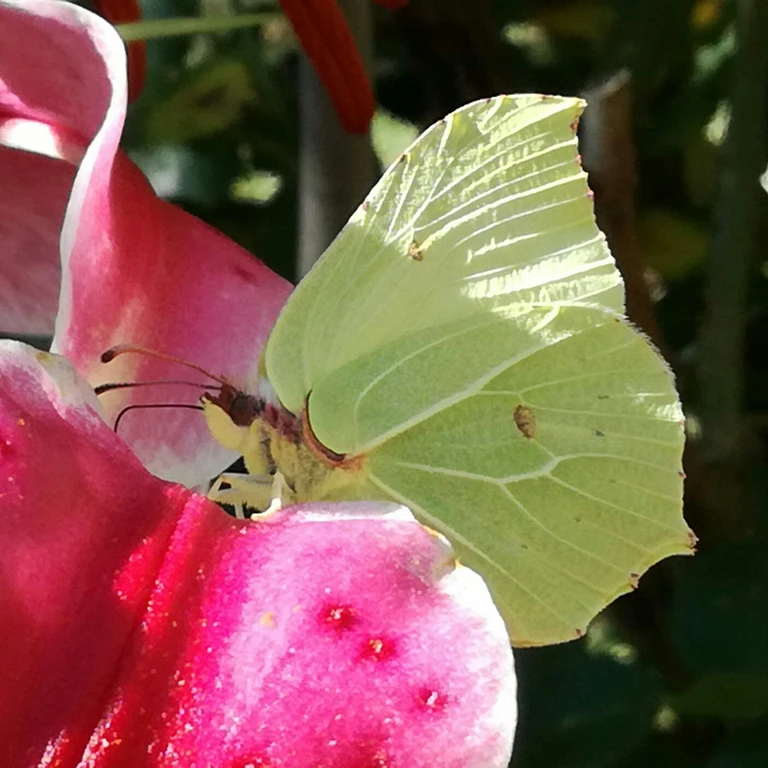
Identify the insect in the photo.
Gonepteryx rhamni
